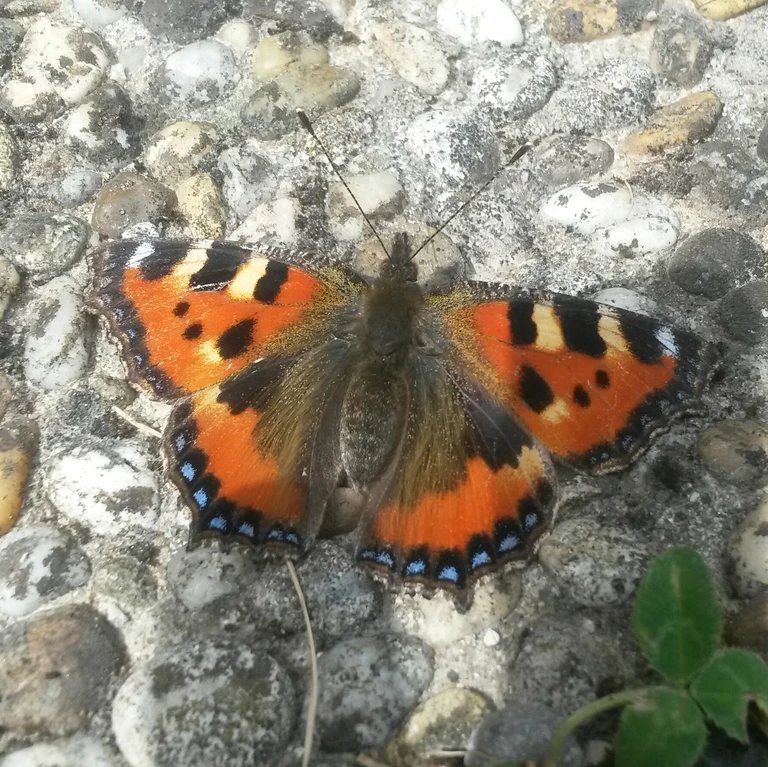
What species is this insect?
Aglais urticae
